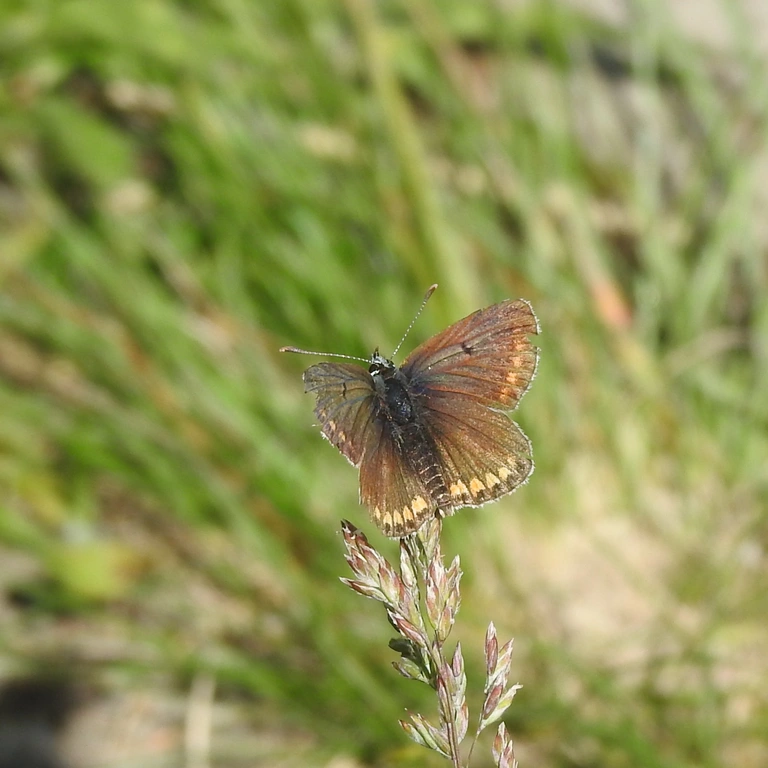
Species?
Aricia agestis/artaxerxes
